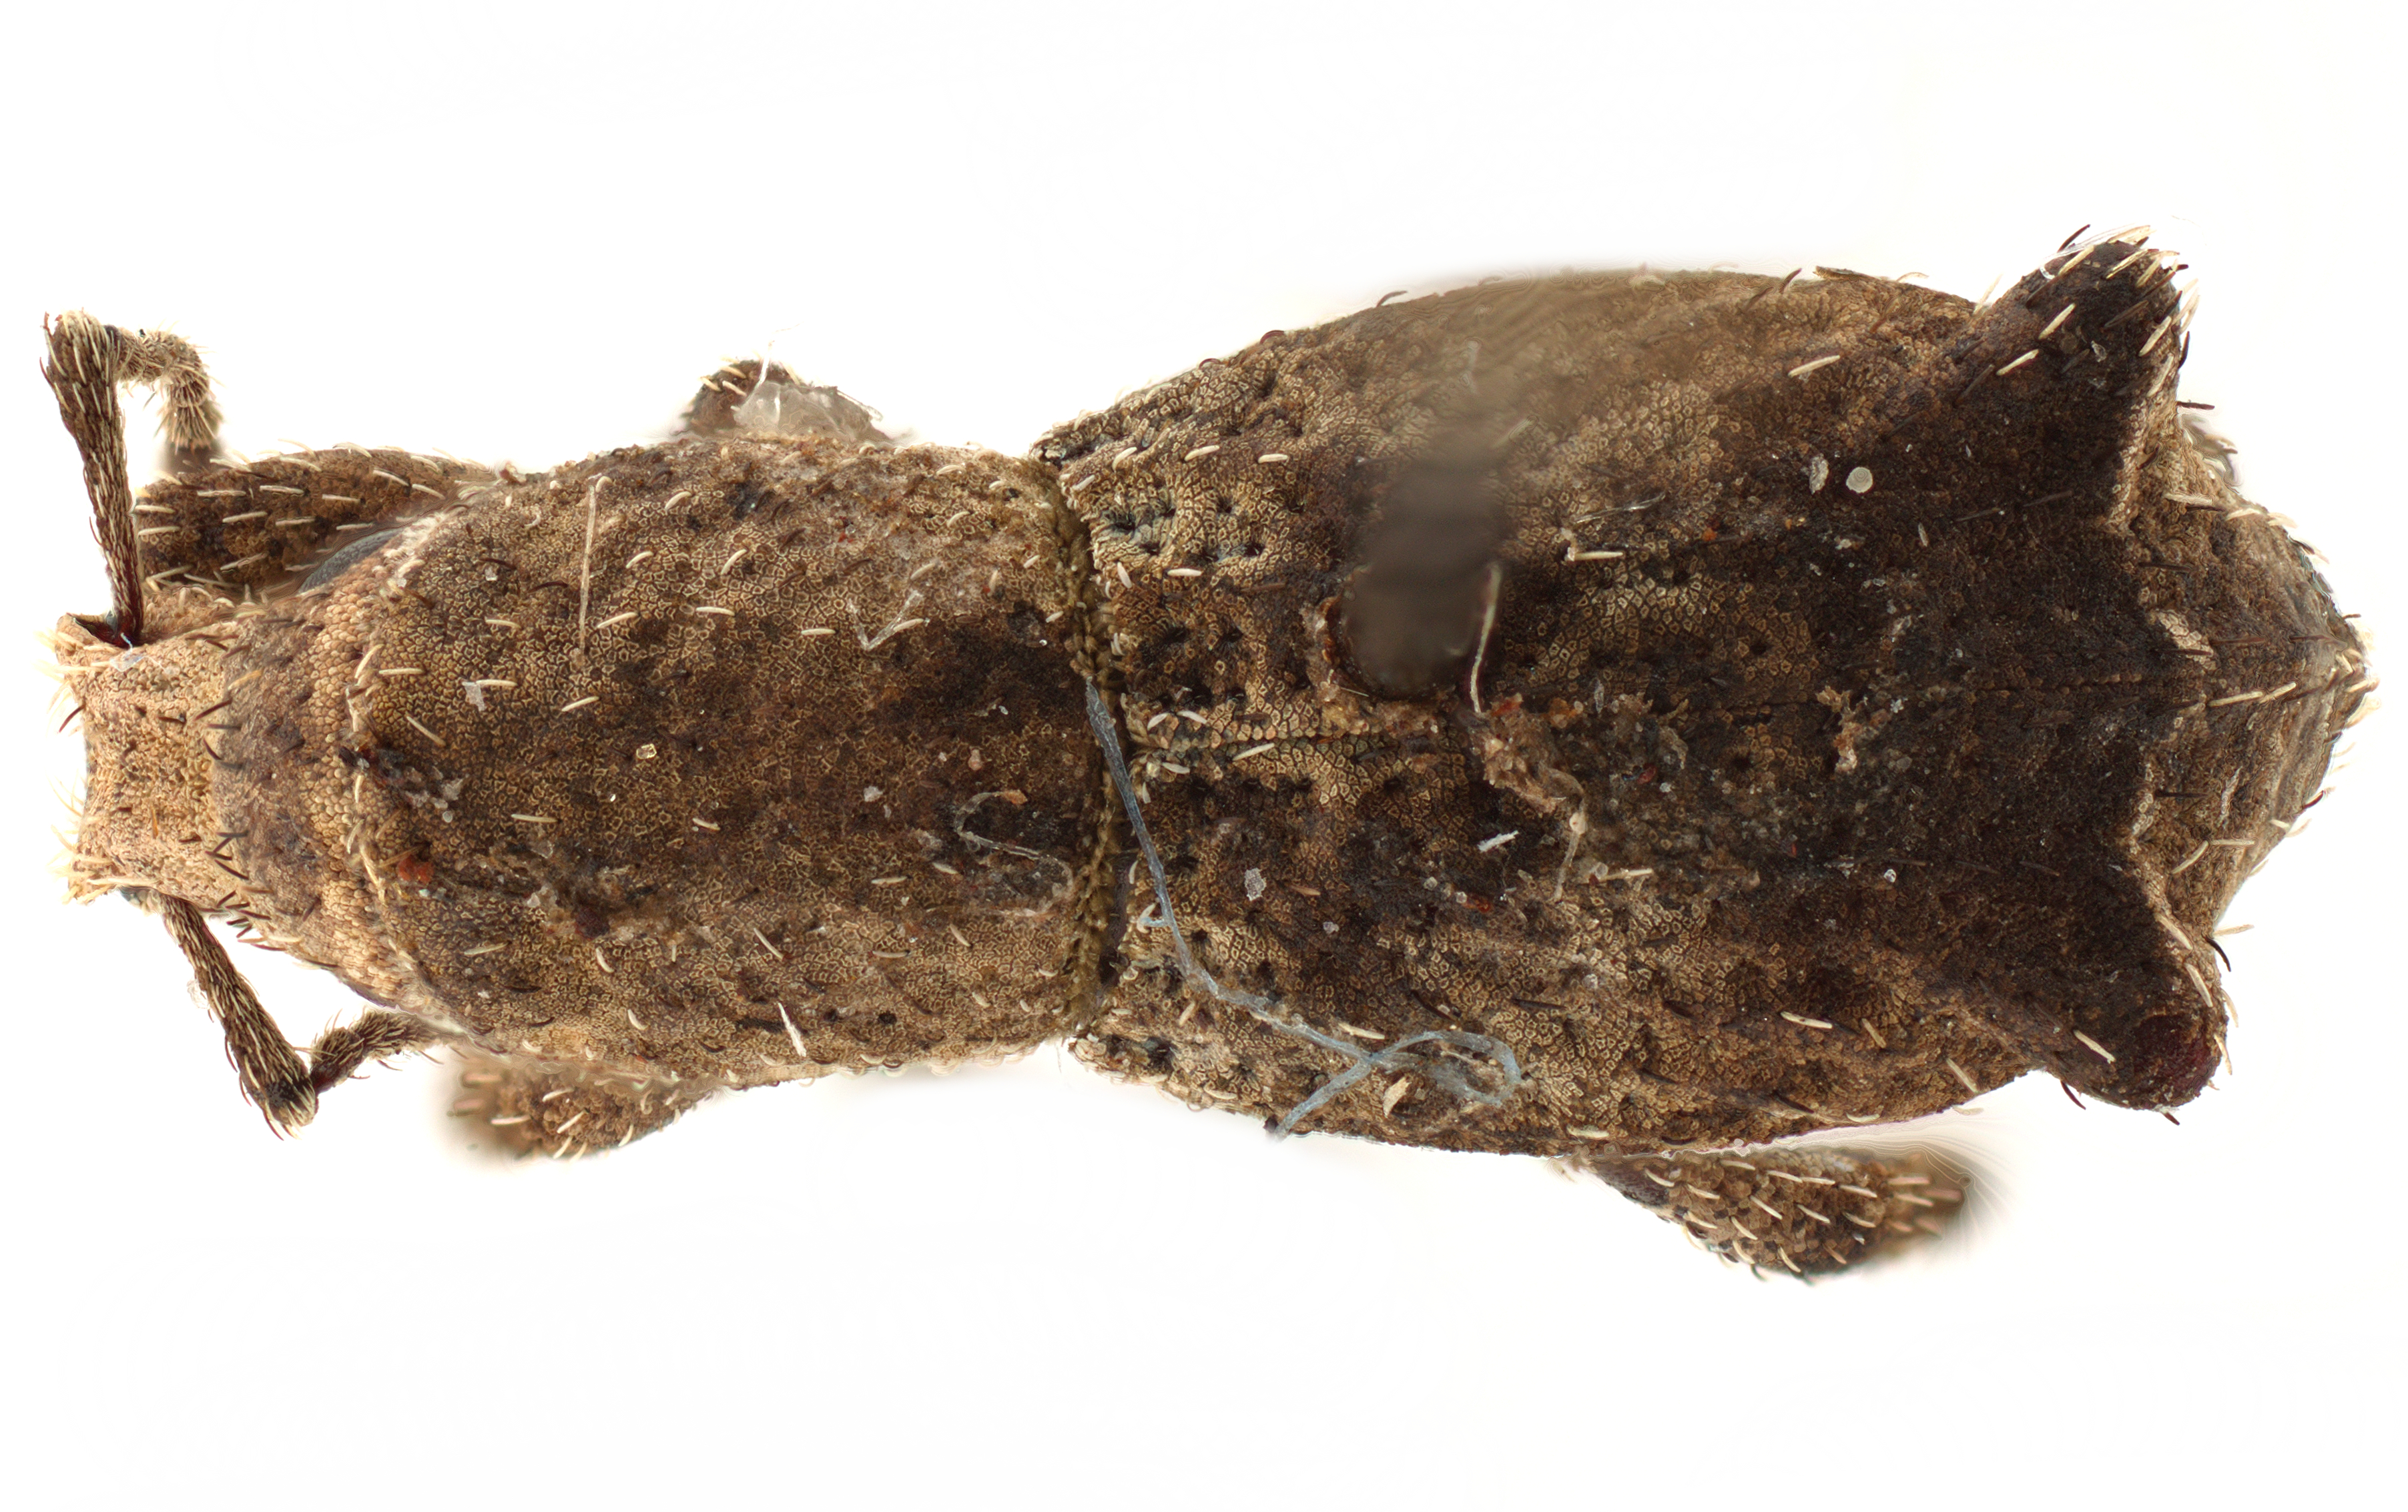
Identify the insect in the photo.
Geniocremnus chiliensis
